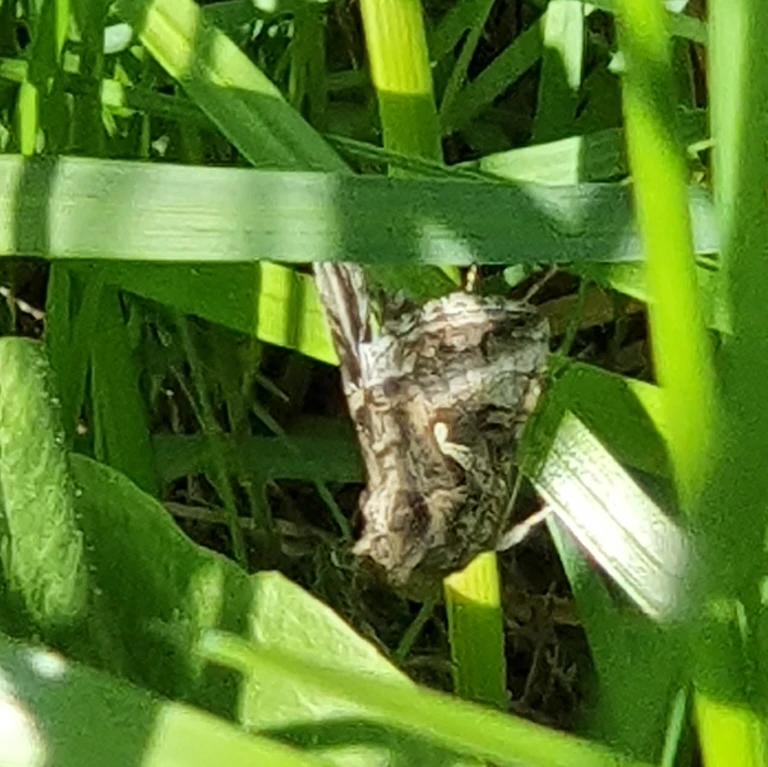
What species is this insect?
Autographa gamma
